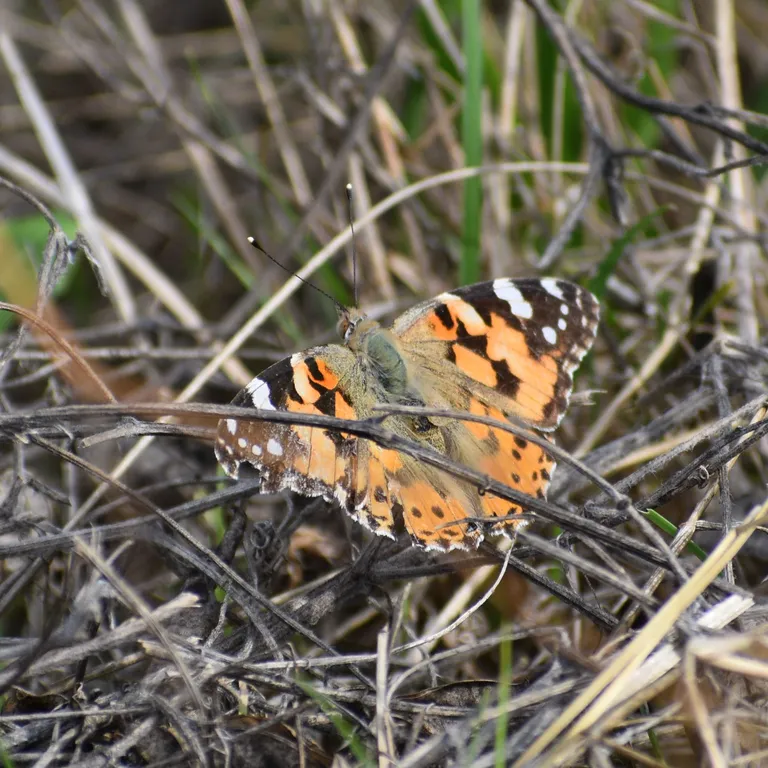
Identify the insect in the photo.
Vanessa cardui
